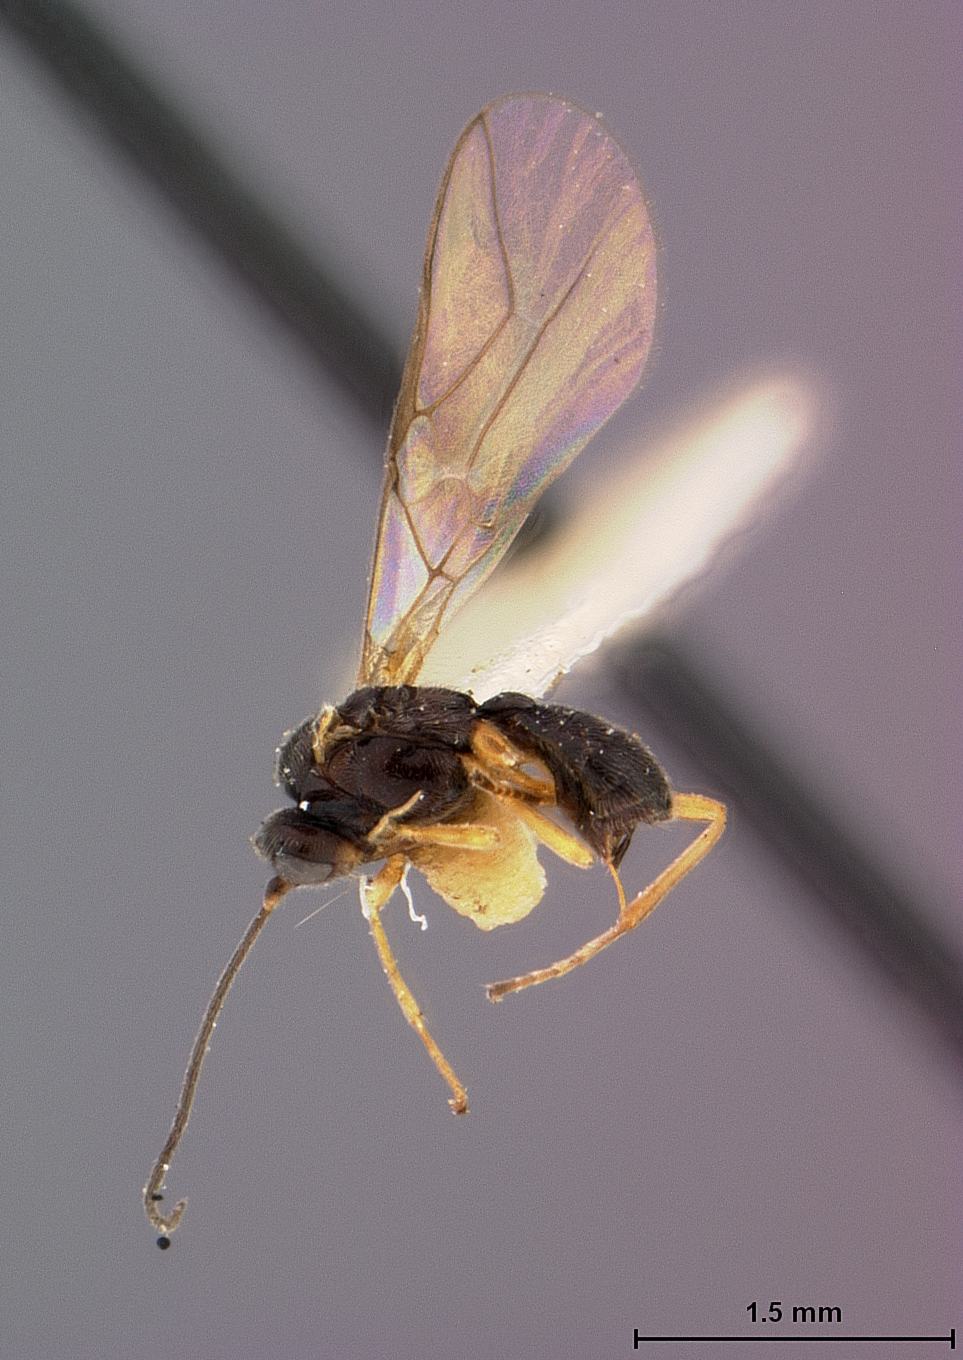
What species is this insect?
Opius pilosus
